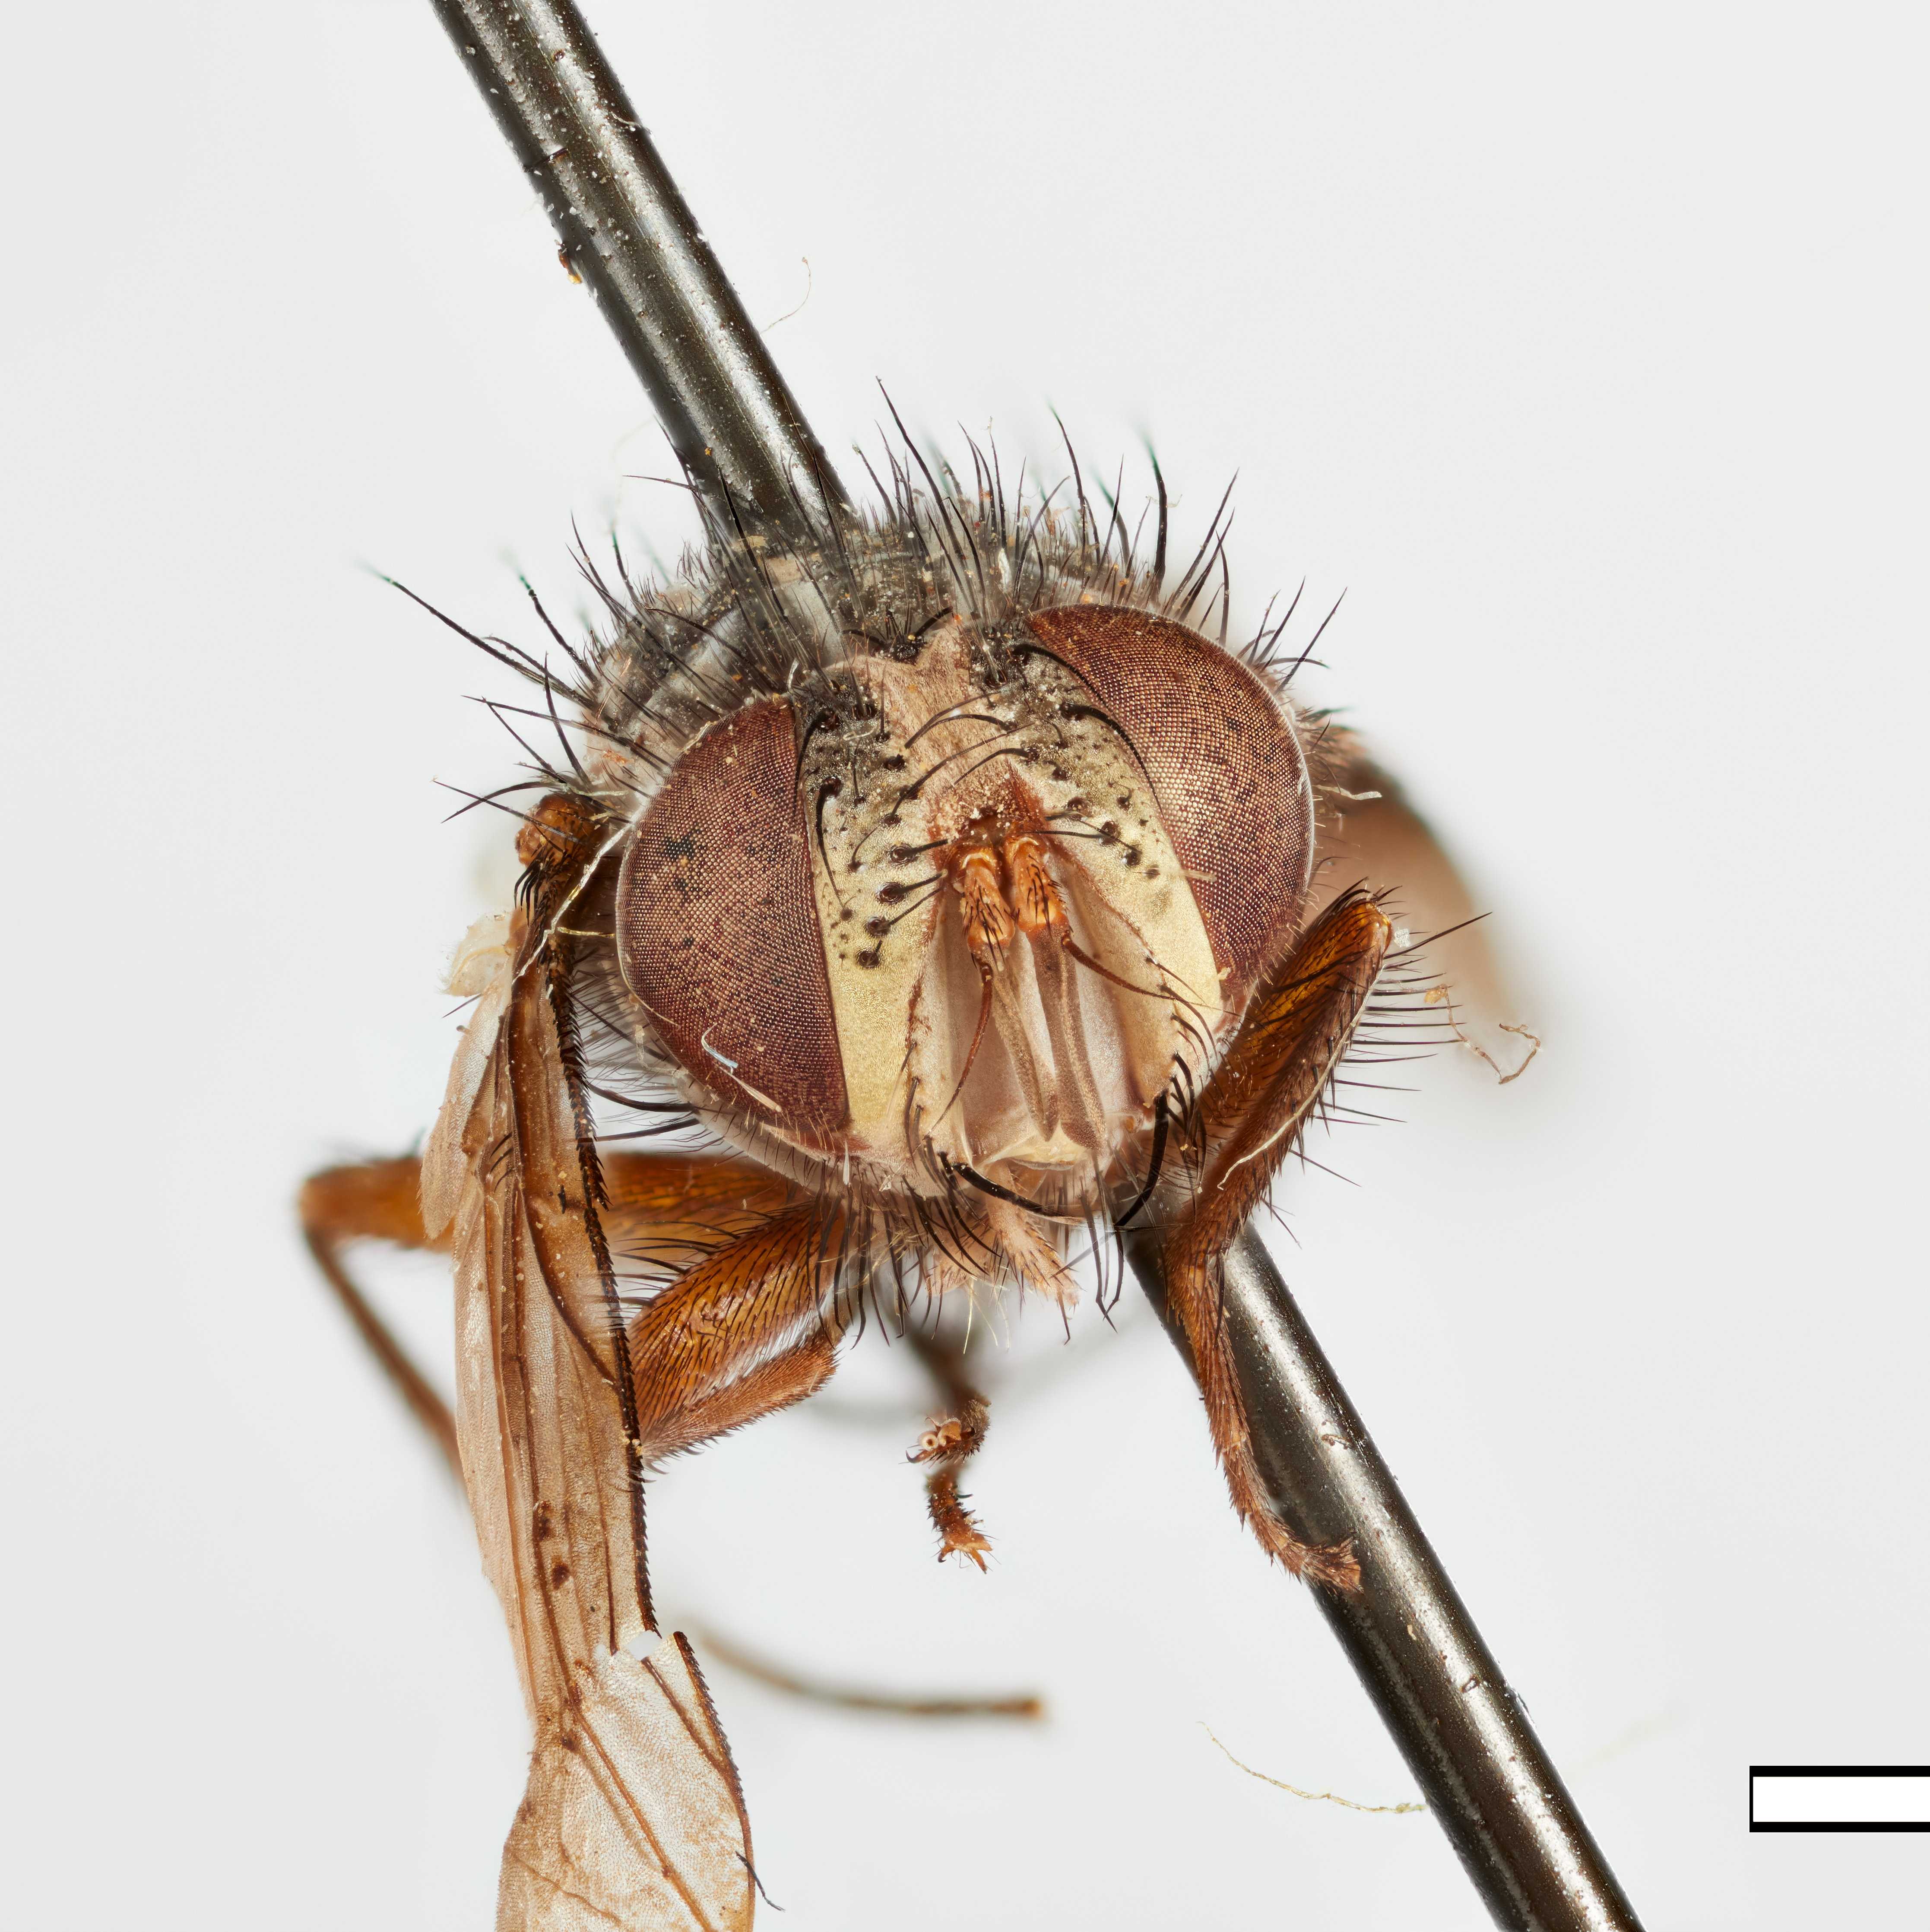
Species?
Phorocera signata
